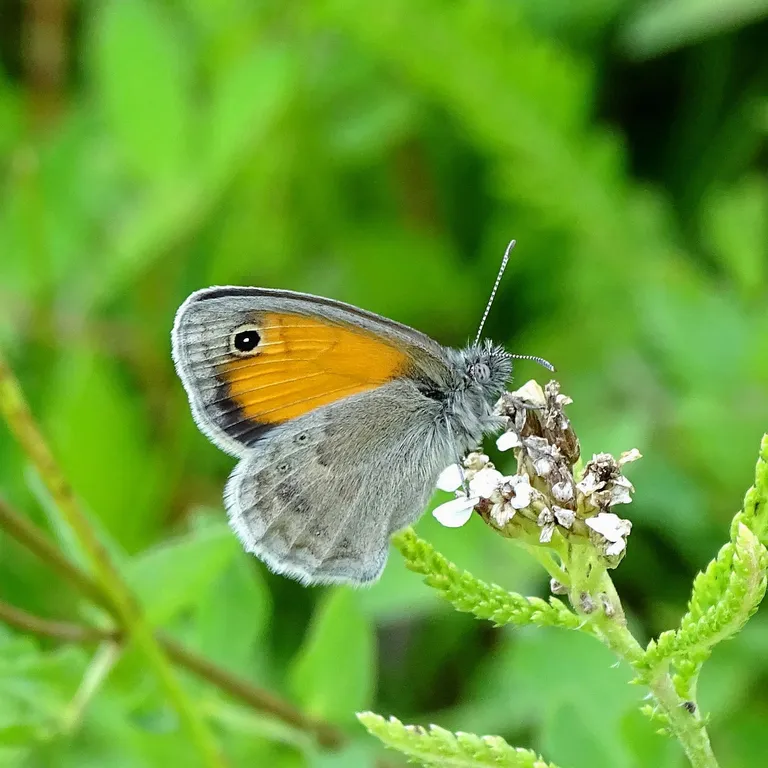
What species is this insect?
Coenonympha pamphilus
